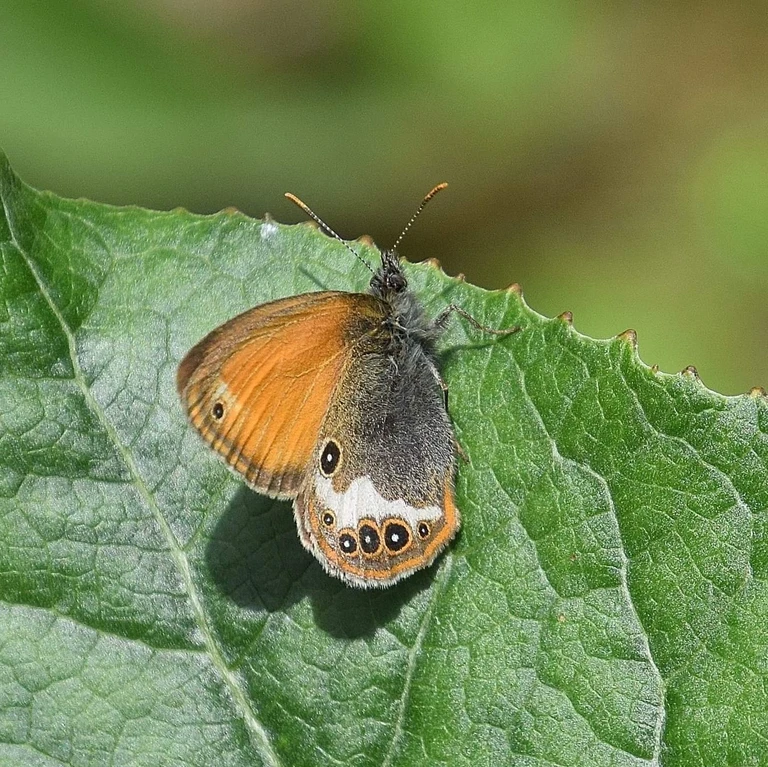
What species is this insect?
Coenonympha arcania
